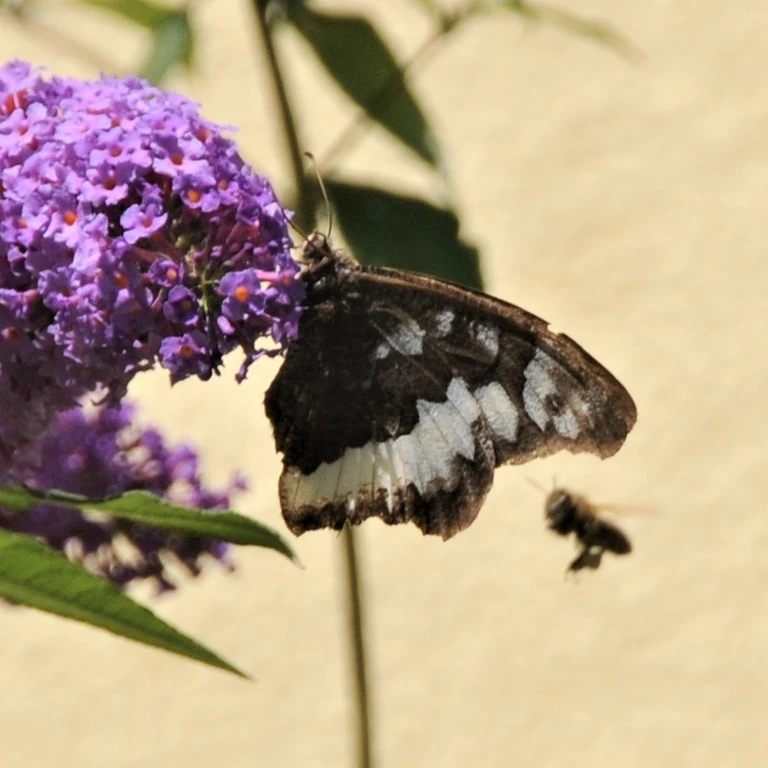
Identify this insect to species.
Brintesia circe
